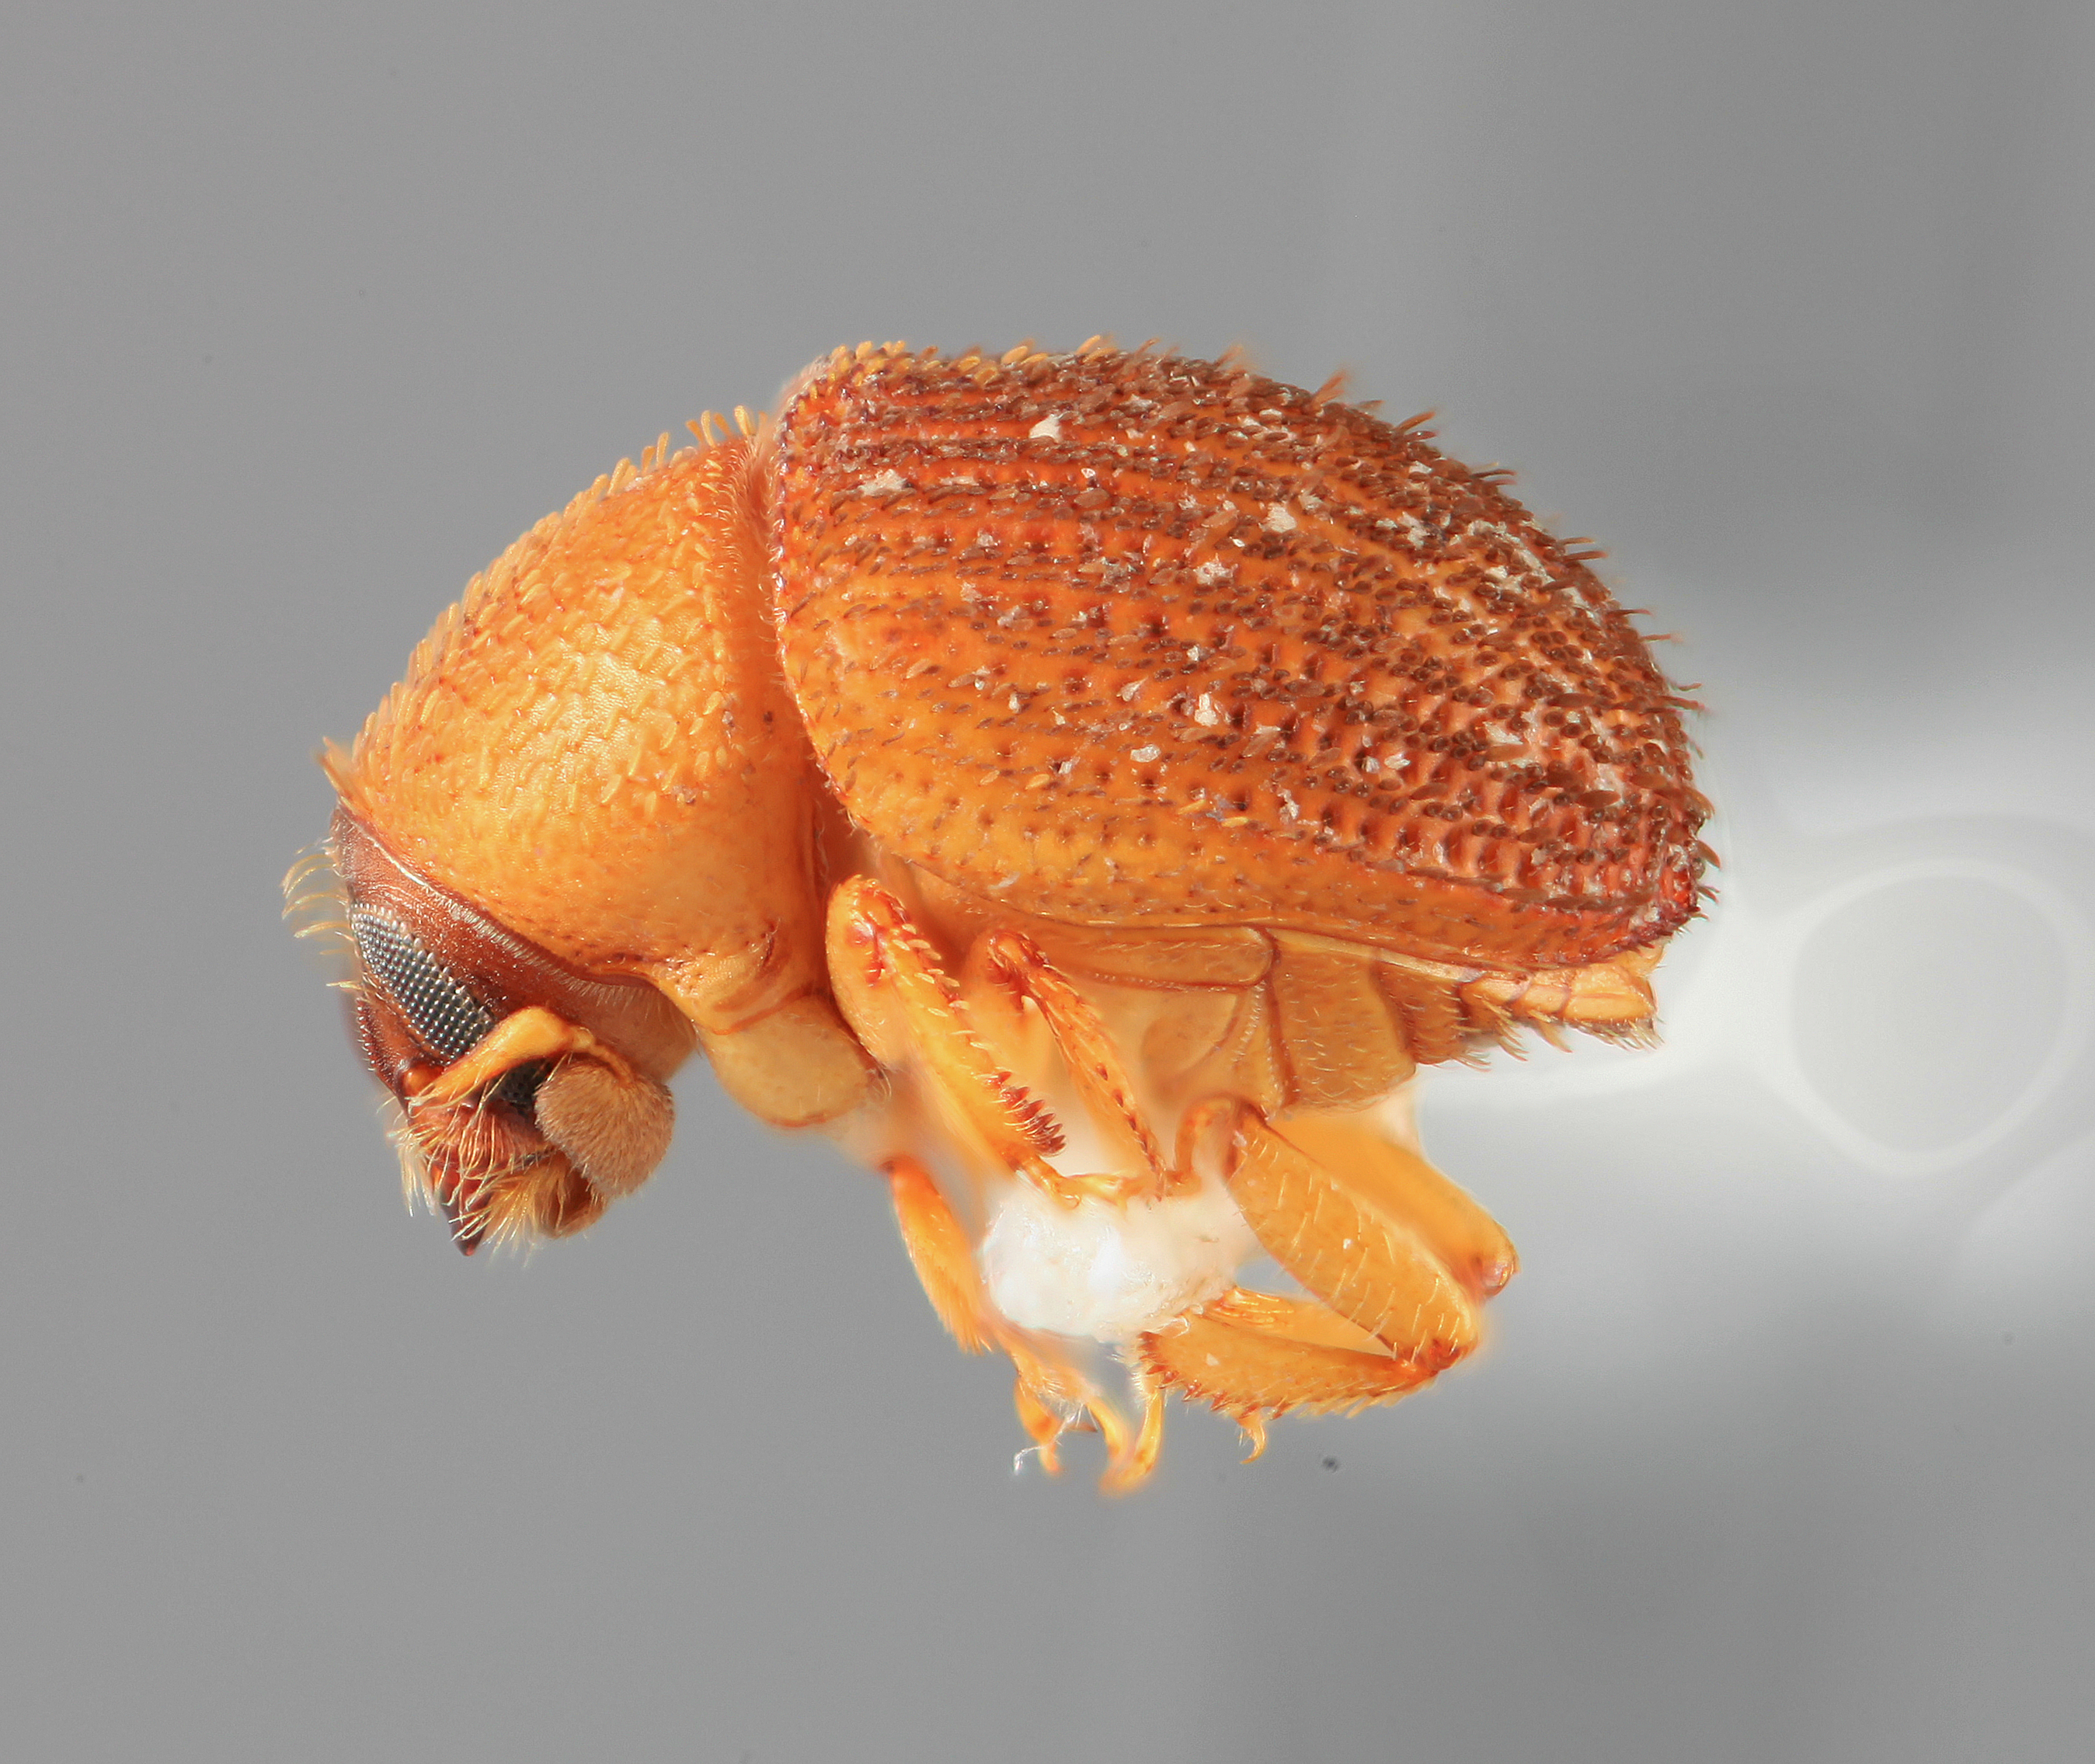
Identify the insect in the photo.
Chramesus strigilis
